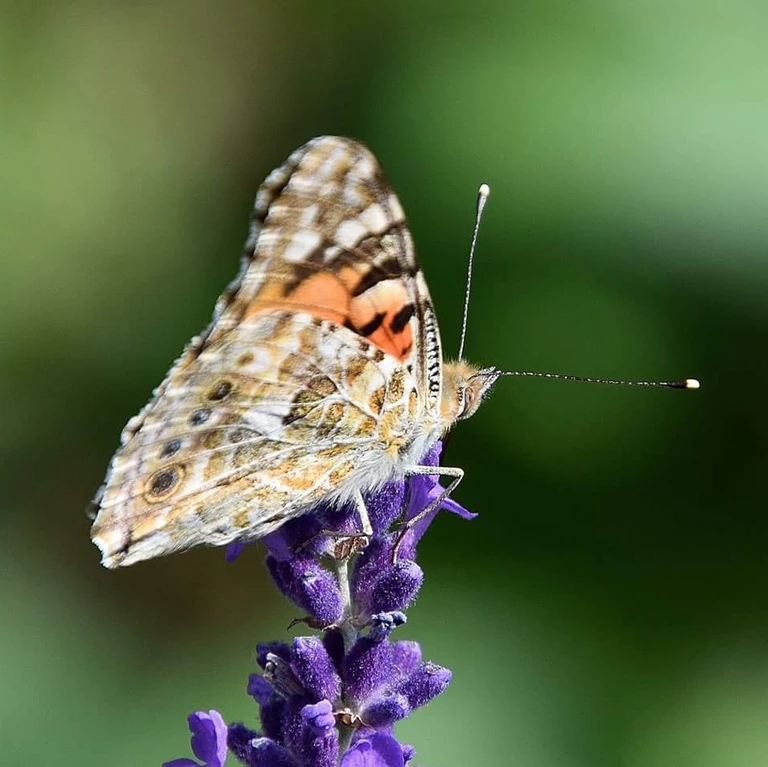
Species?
Vanessa cardui
